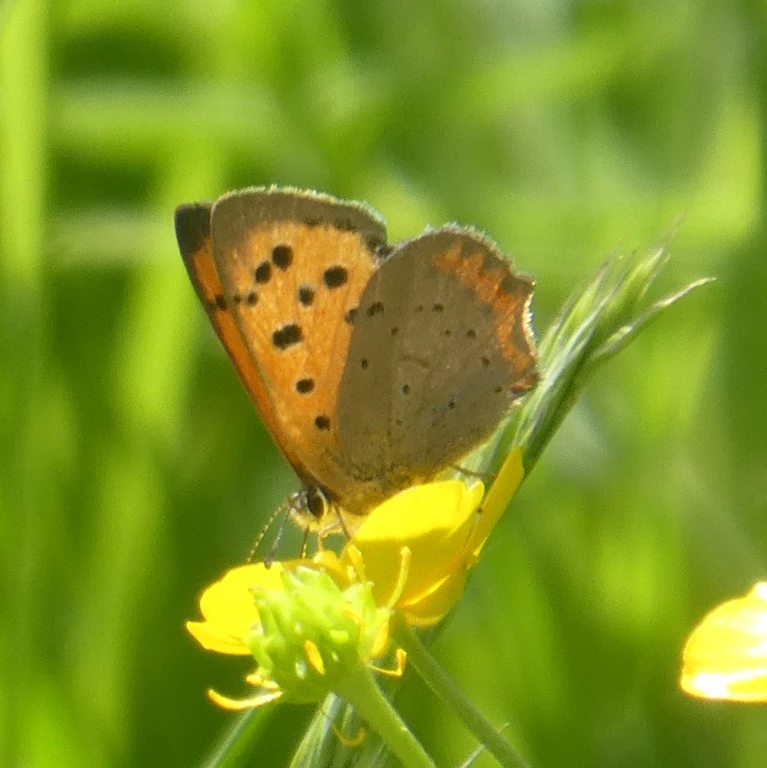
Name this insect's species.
Lycaena phlaeas
